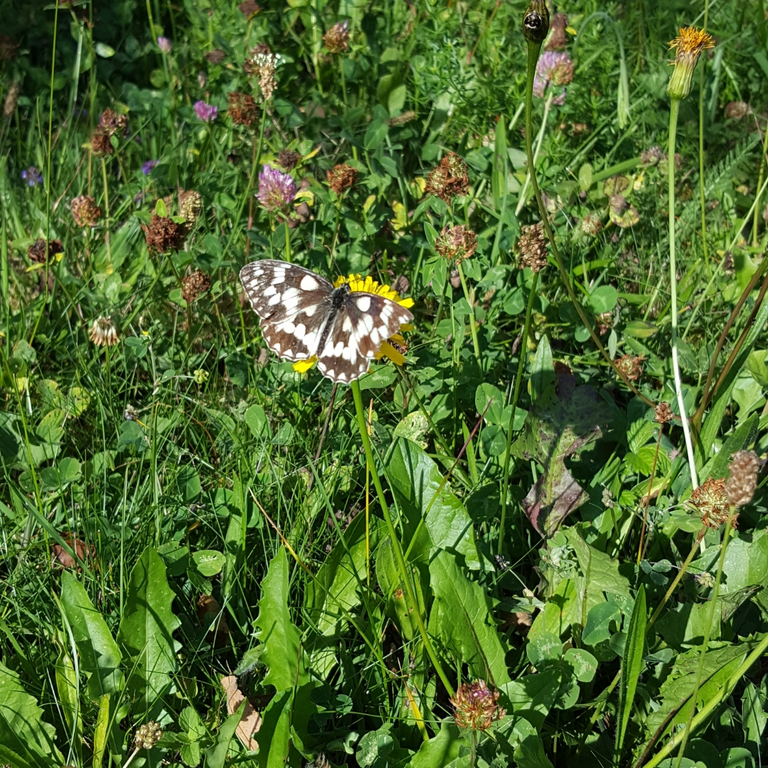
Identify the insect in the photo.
Melanargia galathea
